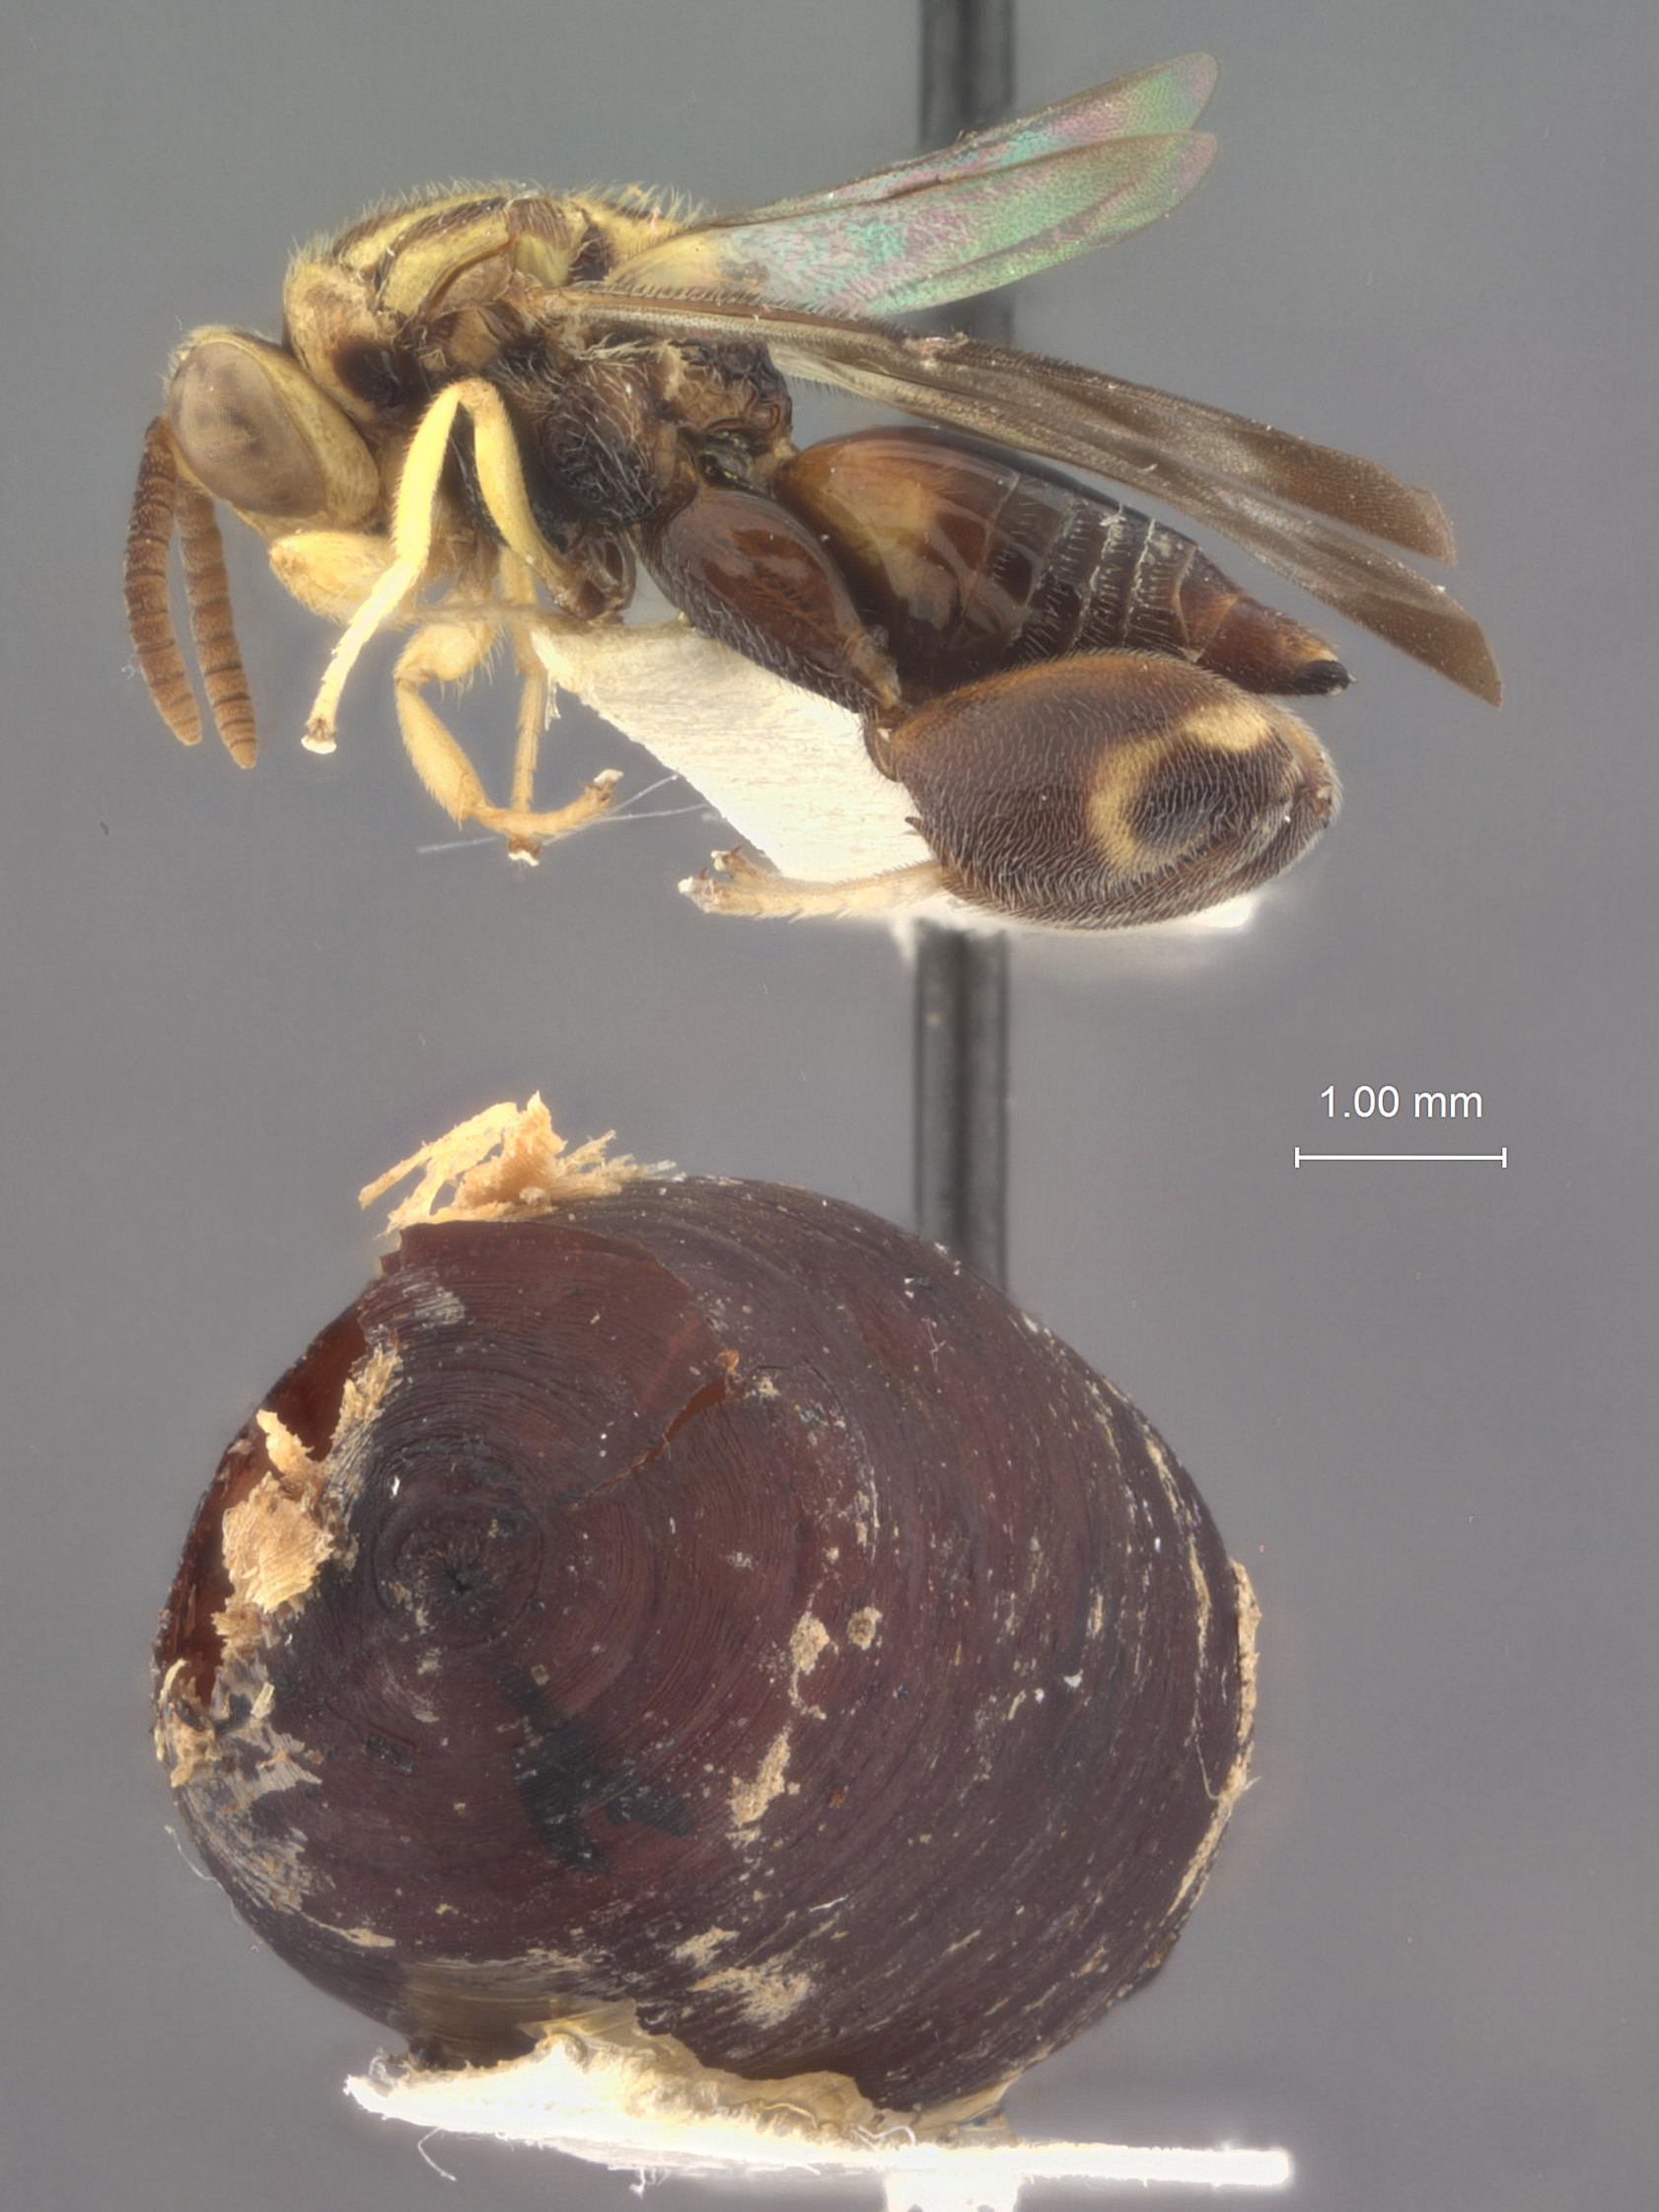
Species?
Spilochalcis oritheia
